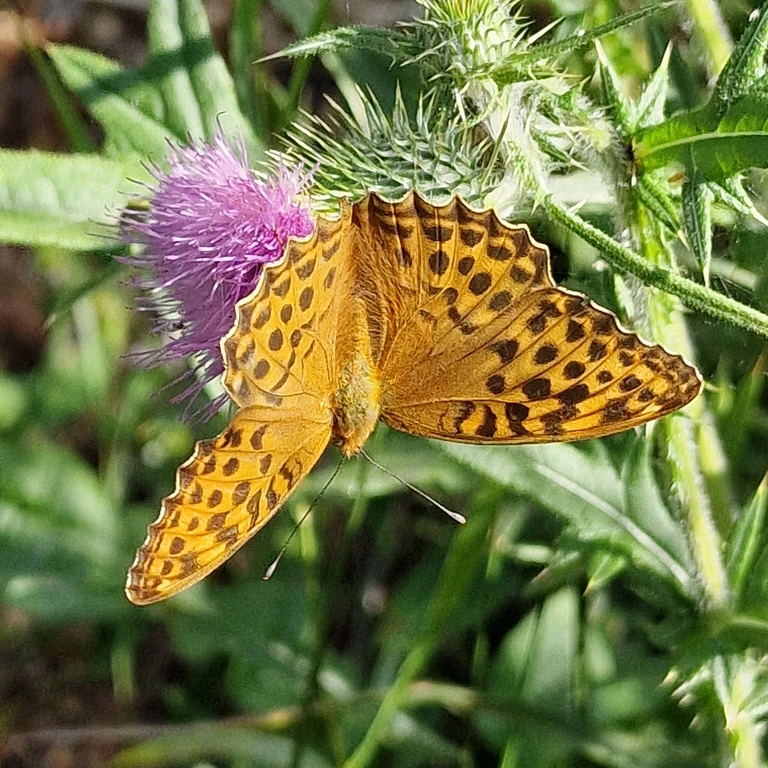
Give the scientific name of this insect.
Argynnis paphia
